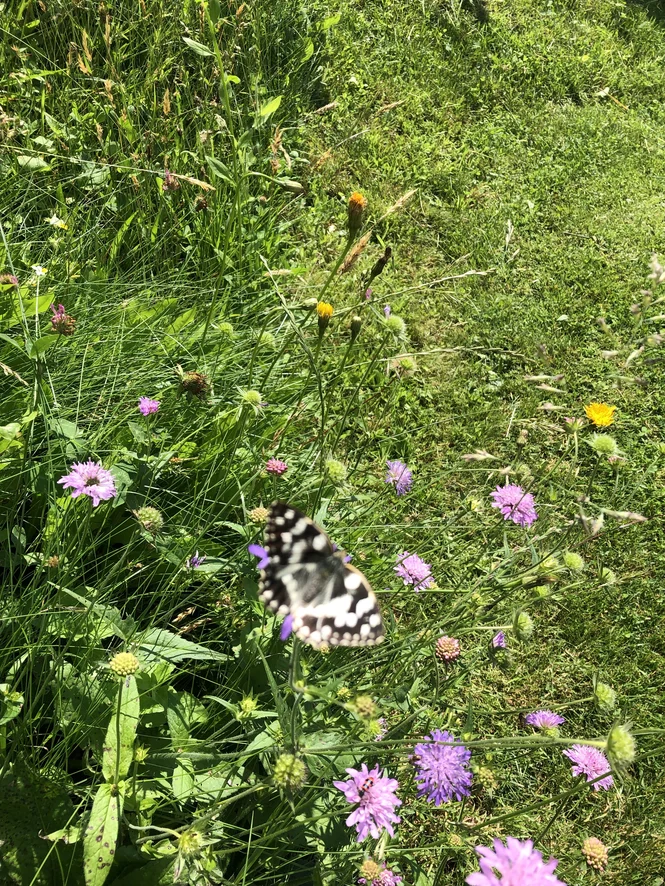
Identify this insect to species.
Melanargia galathea
